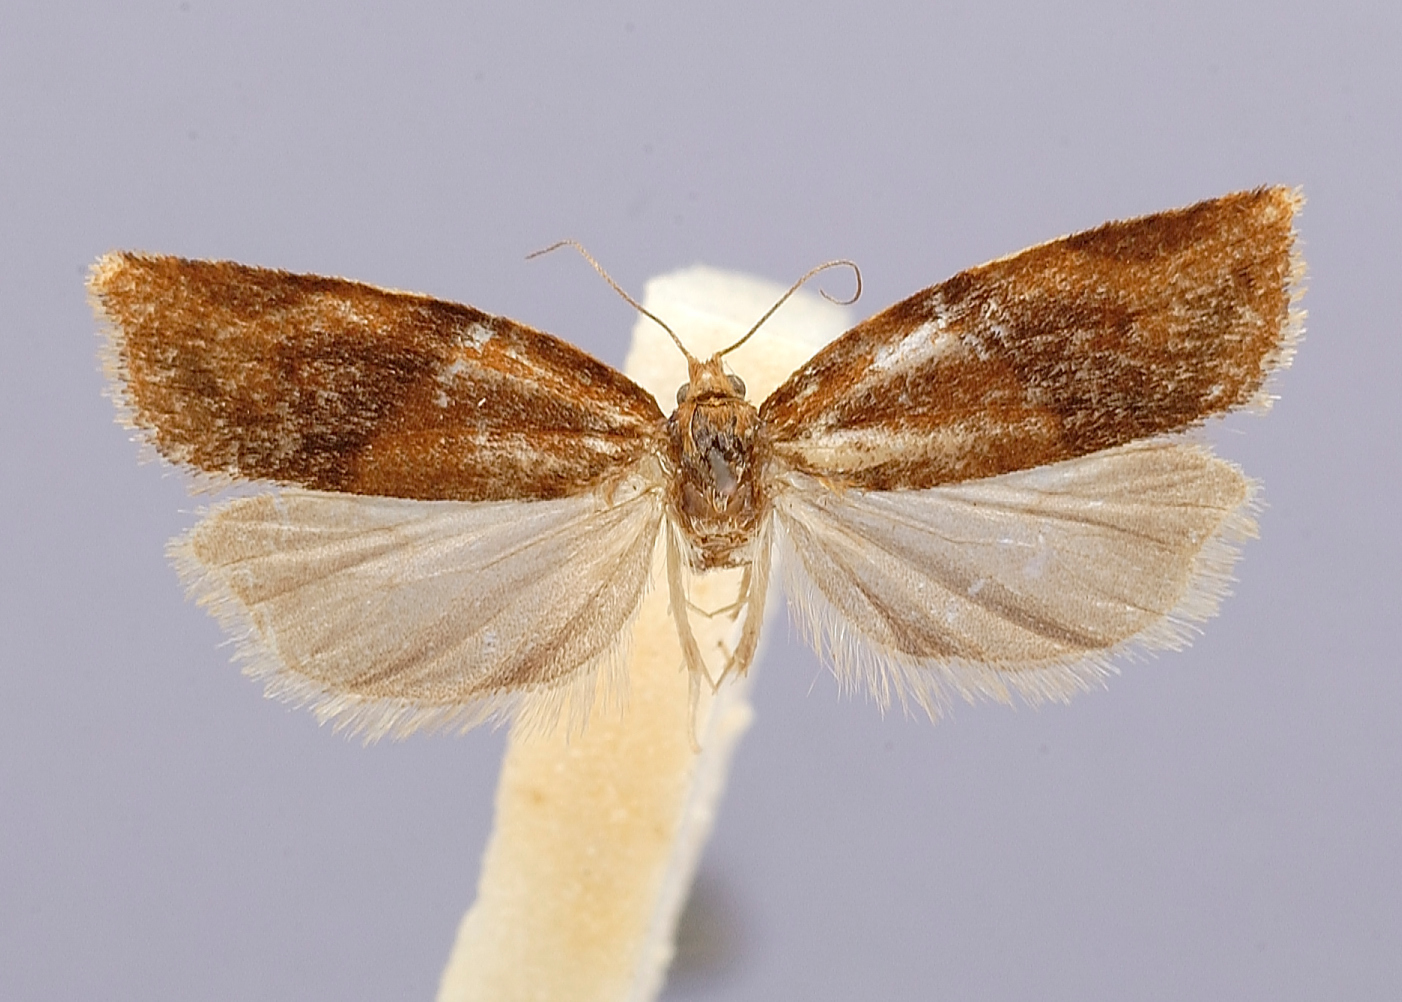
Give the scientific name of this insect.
Clepsis jinboi
